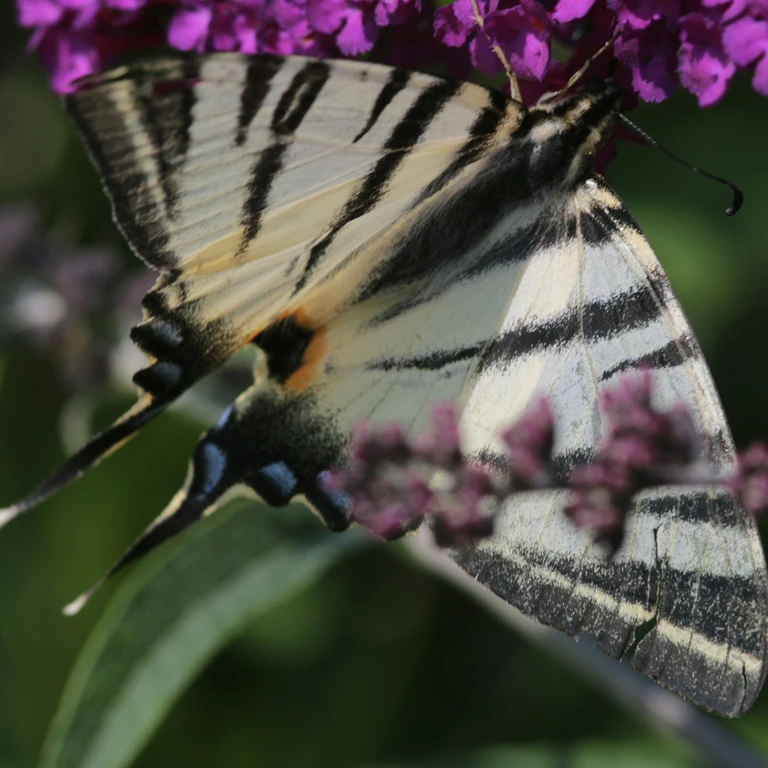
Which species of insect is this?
Iphiclides podalirius
